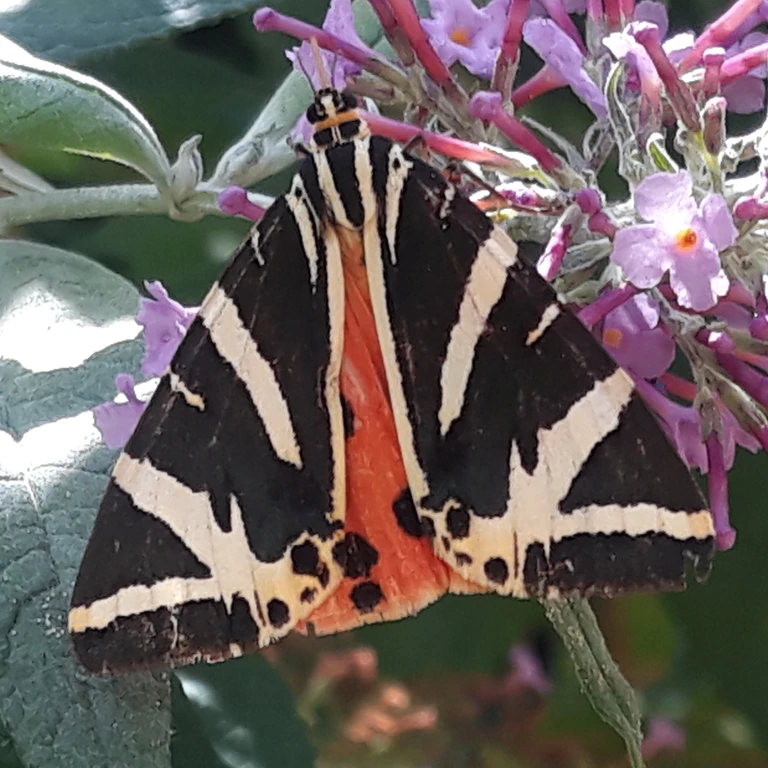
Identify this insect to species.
Euplagia quadripunctaria
